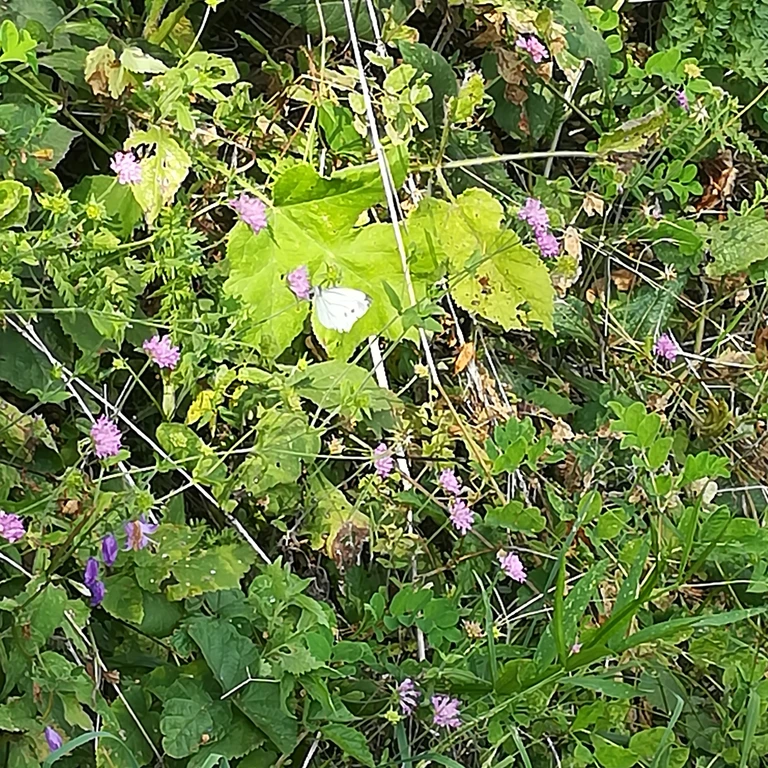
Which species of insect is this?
Pieris napi
